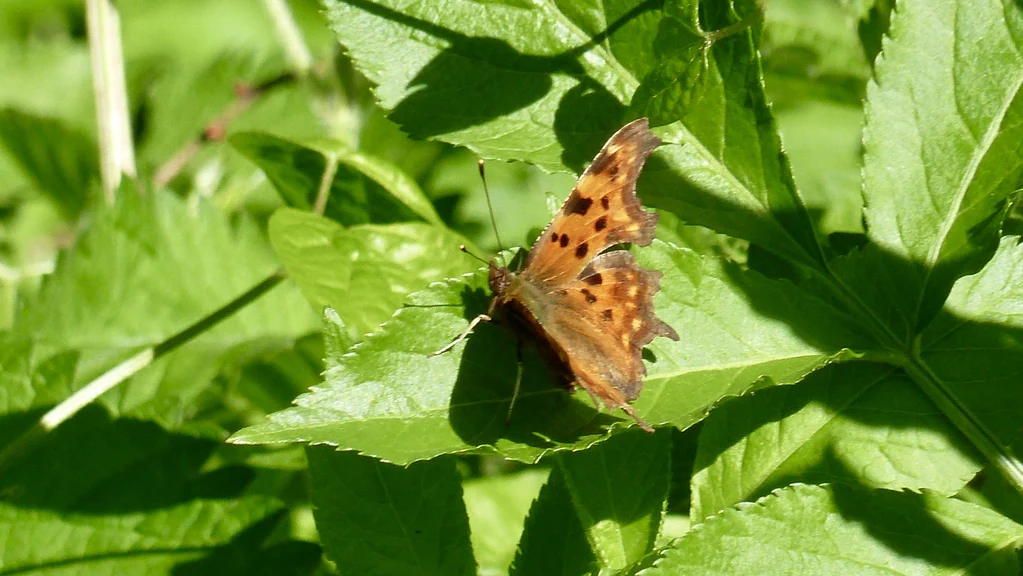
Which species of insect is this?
Polygonia c-album
